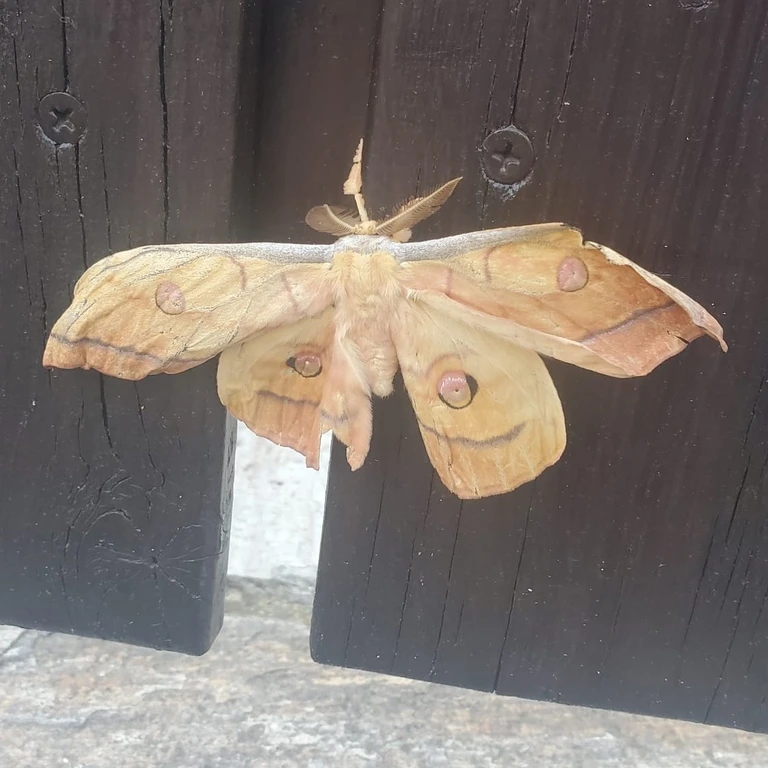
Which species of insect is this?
Antheraea yamamai
